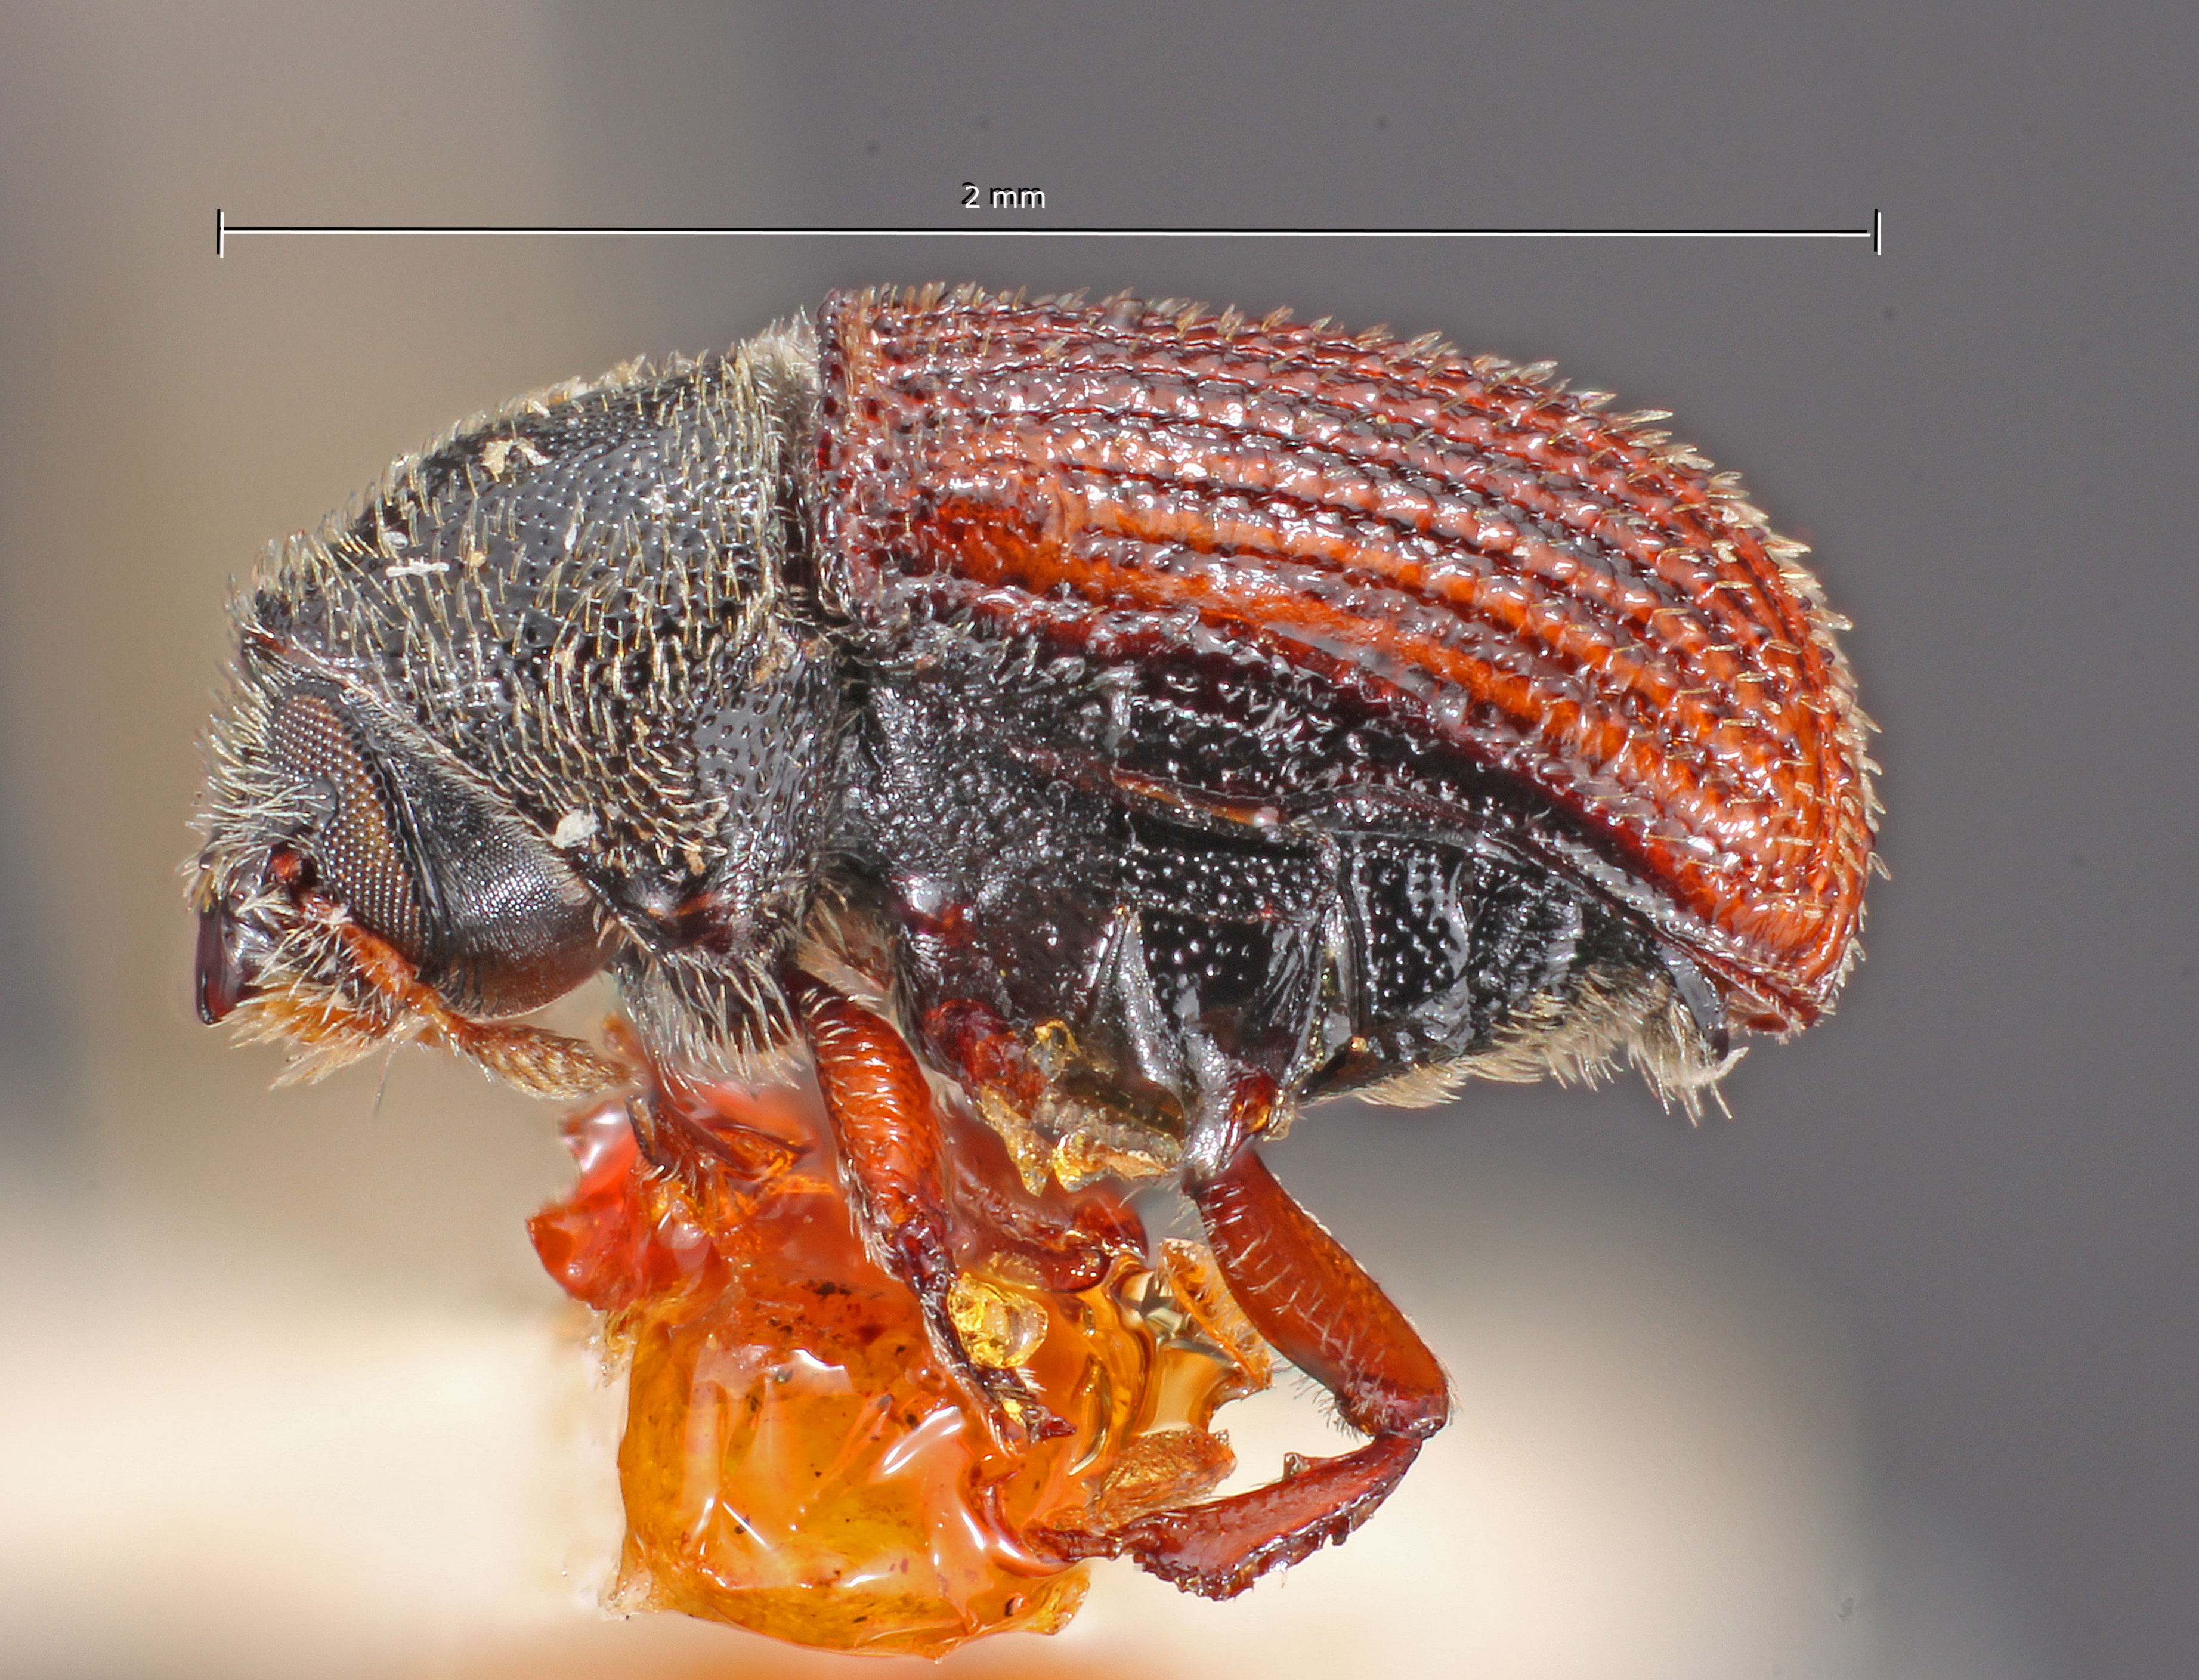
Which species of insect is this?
Phloeosinus arizonicus
